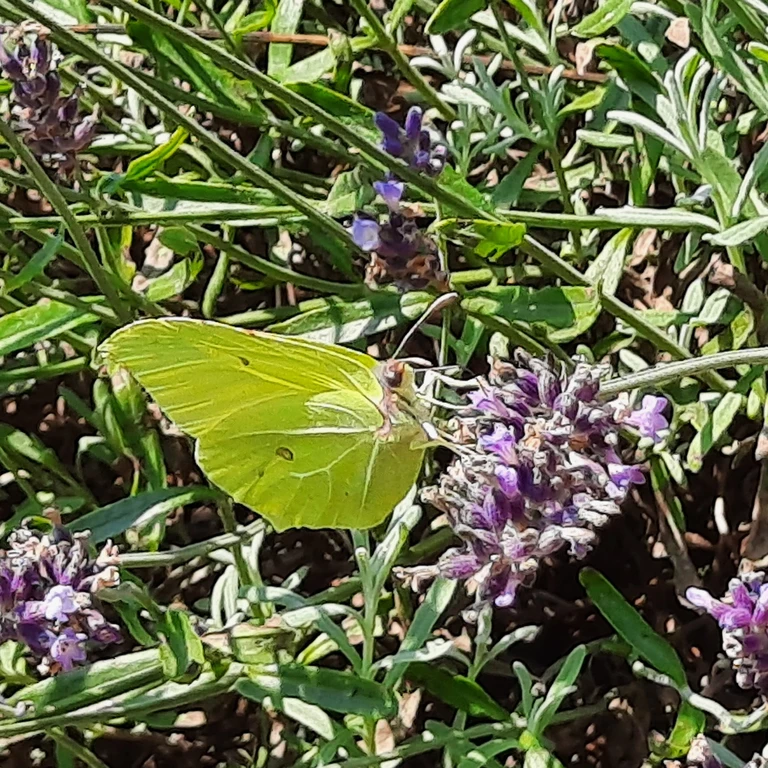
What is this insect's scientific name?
Gonepteryx rhamni
